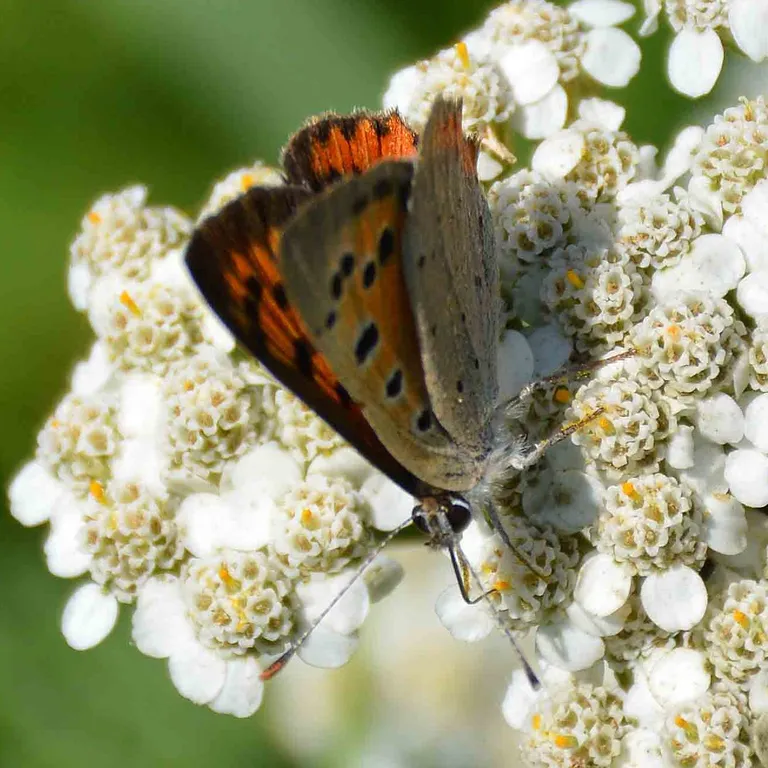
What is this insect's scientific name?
Lycaena phlaeas
